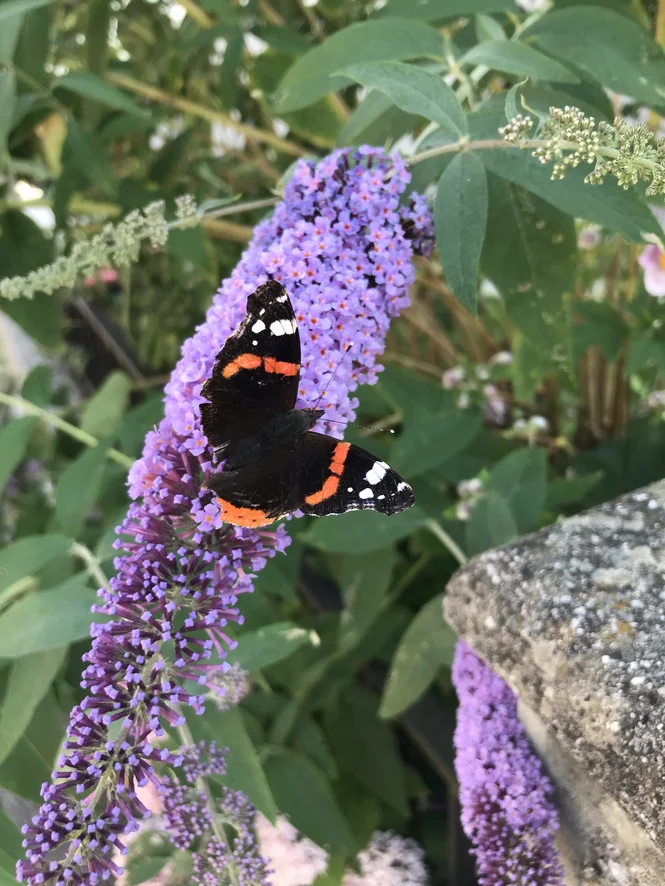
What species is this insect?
Vanessa atalanta
